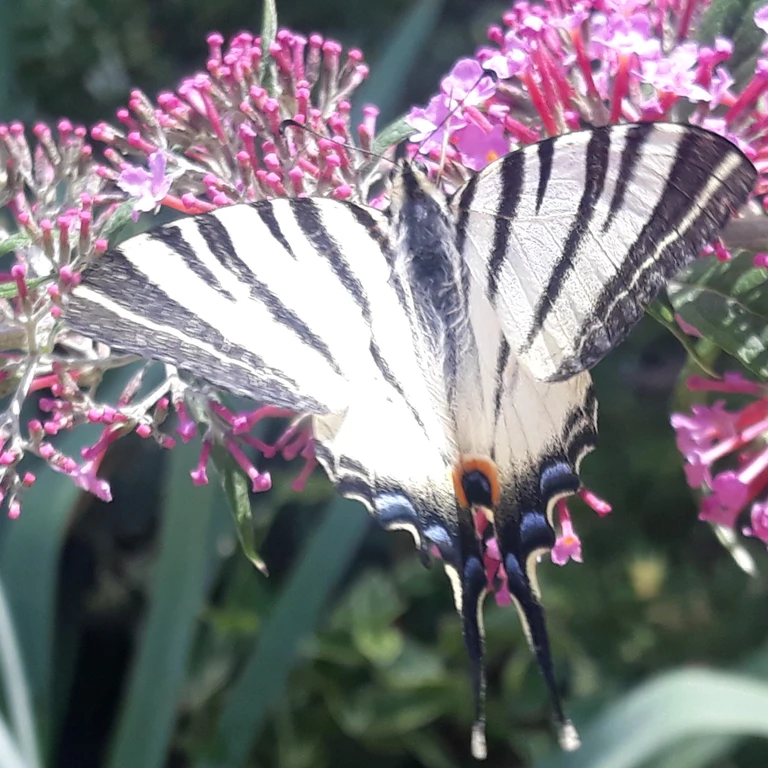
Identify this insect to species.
Iphiclides podalirius
